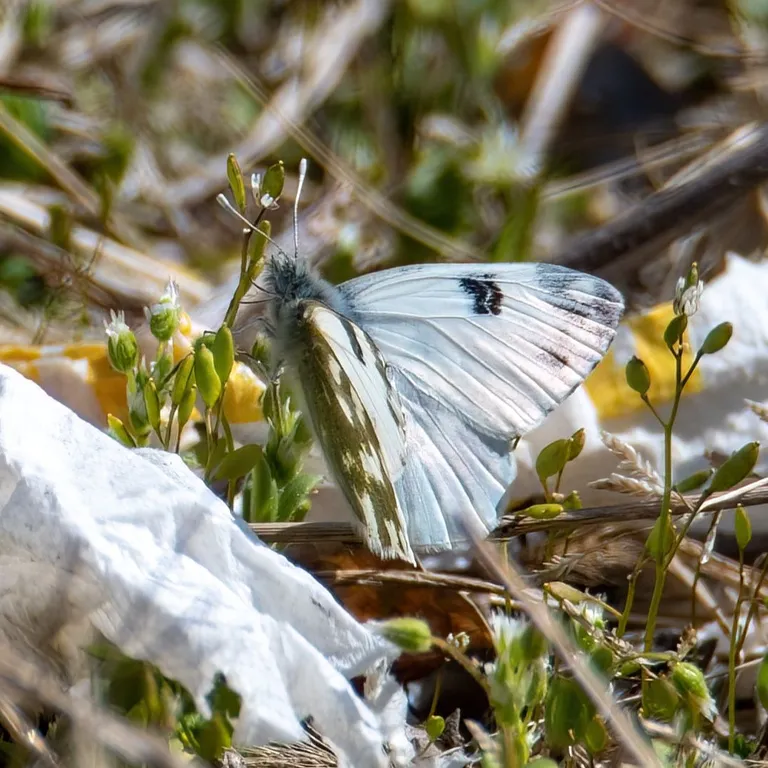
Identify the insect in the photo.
Pontia edusa
